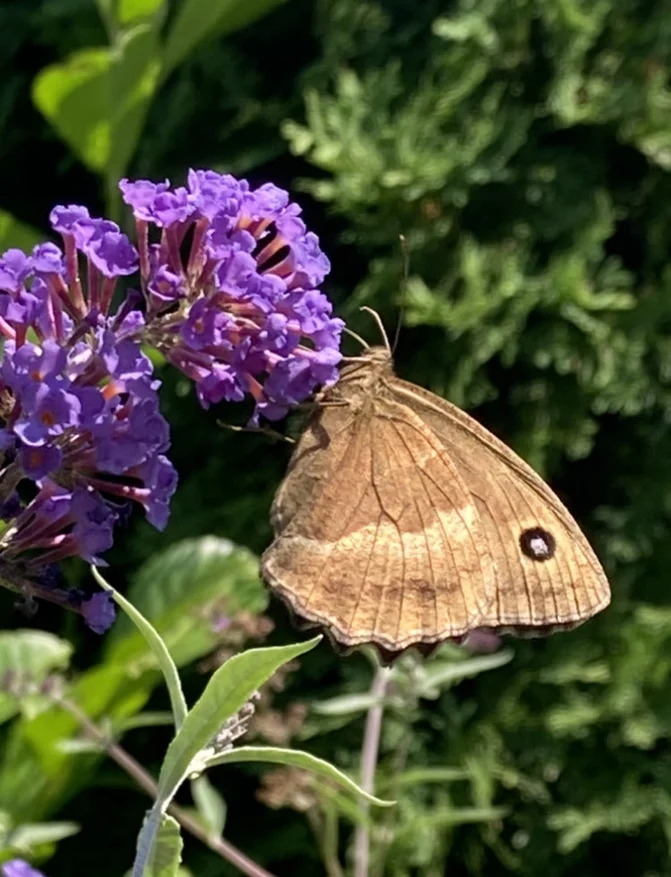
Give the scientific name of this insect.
Minois dryas
